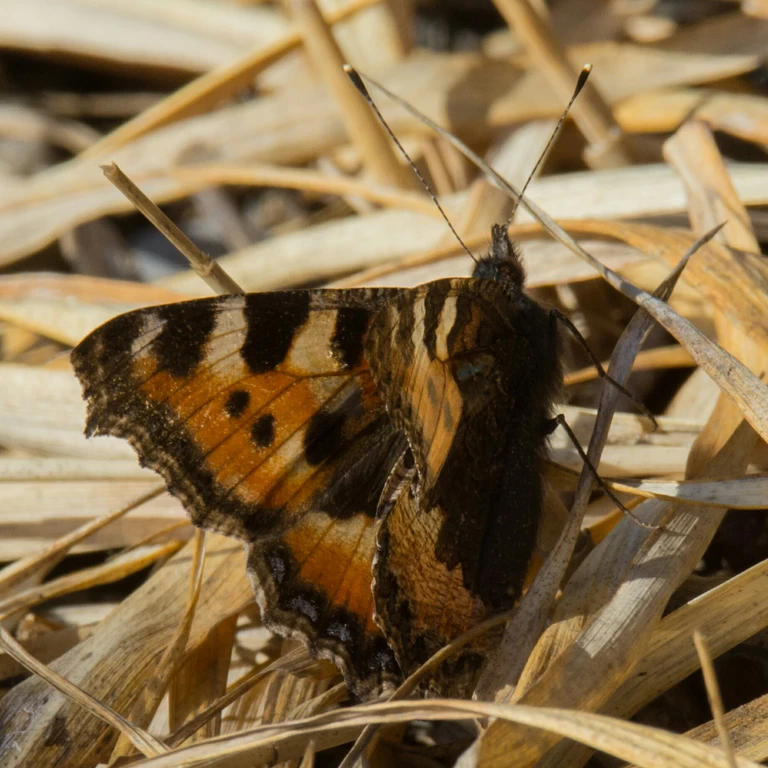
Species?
Aglais urticae
